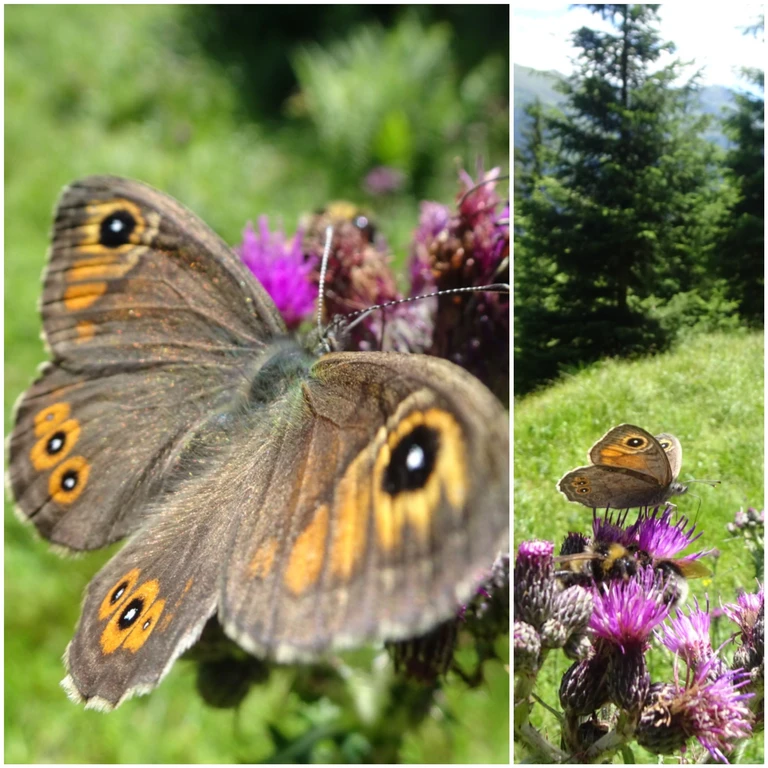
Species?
Lasiommata maera (also Pararge maera)
